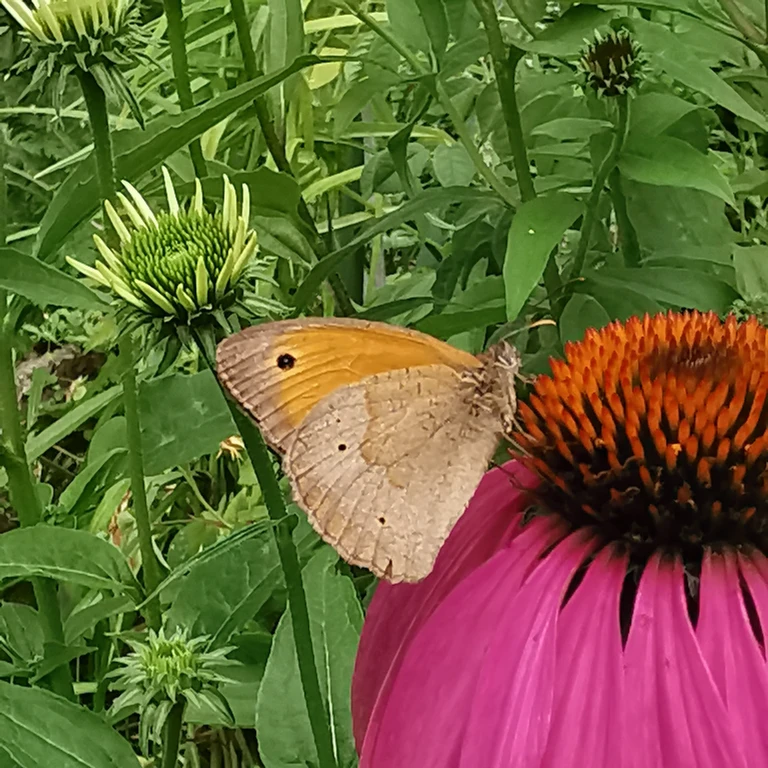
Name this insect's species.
Maniola jurtina
